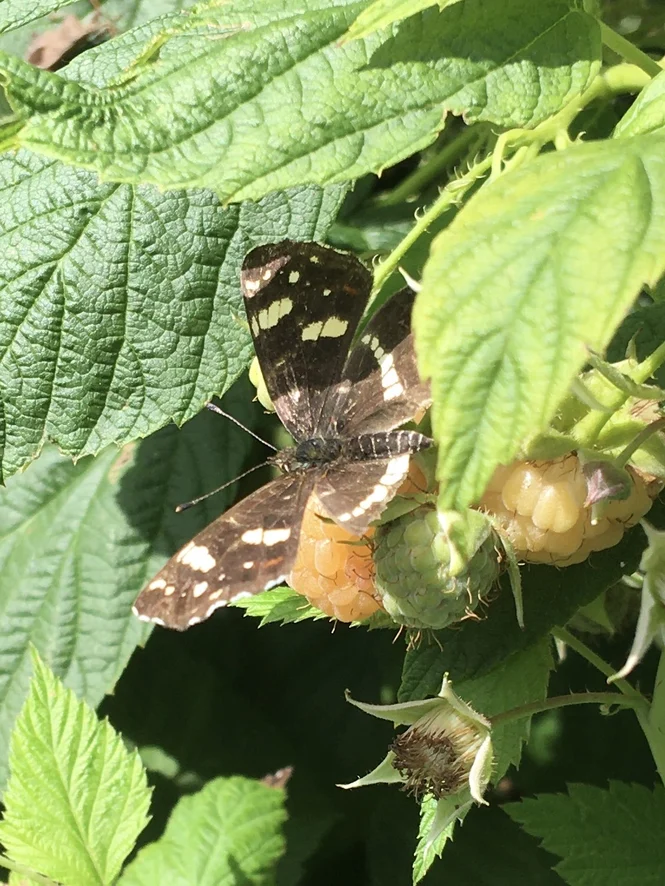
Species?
Araschnia levana
